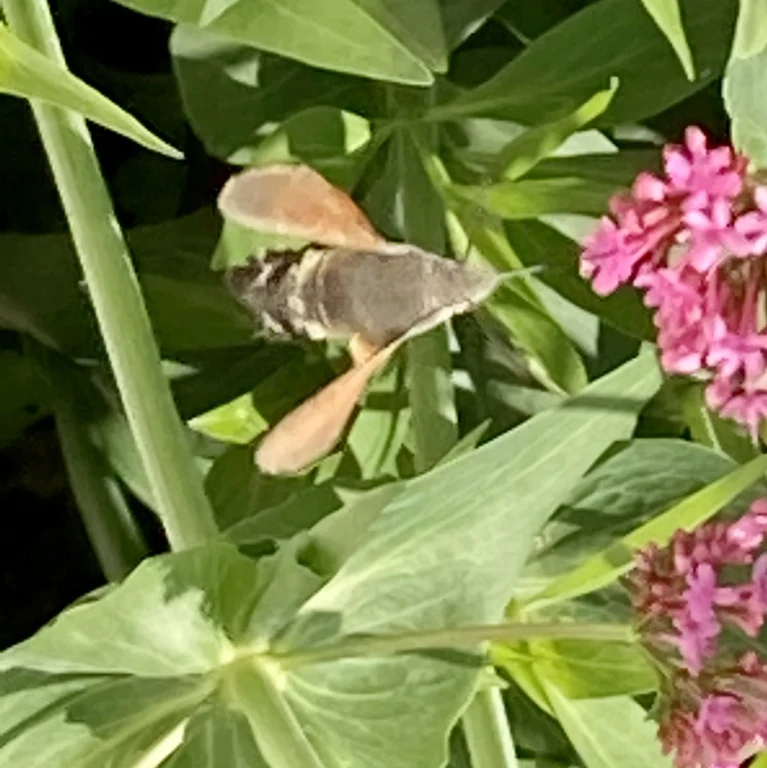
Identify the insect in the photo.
Macroglossum stellatarum
